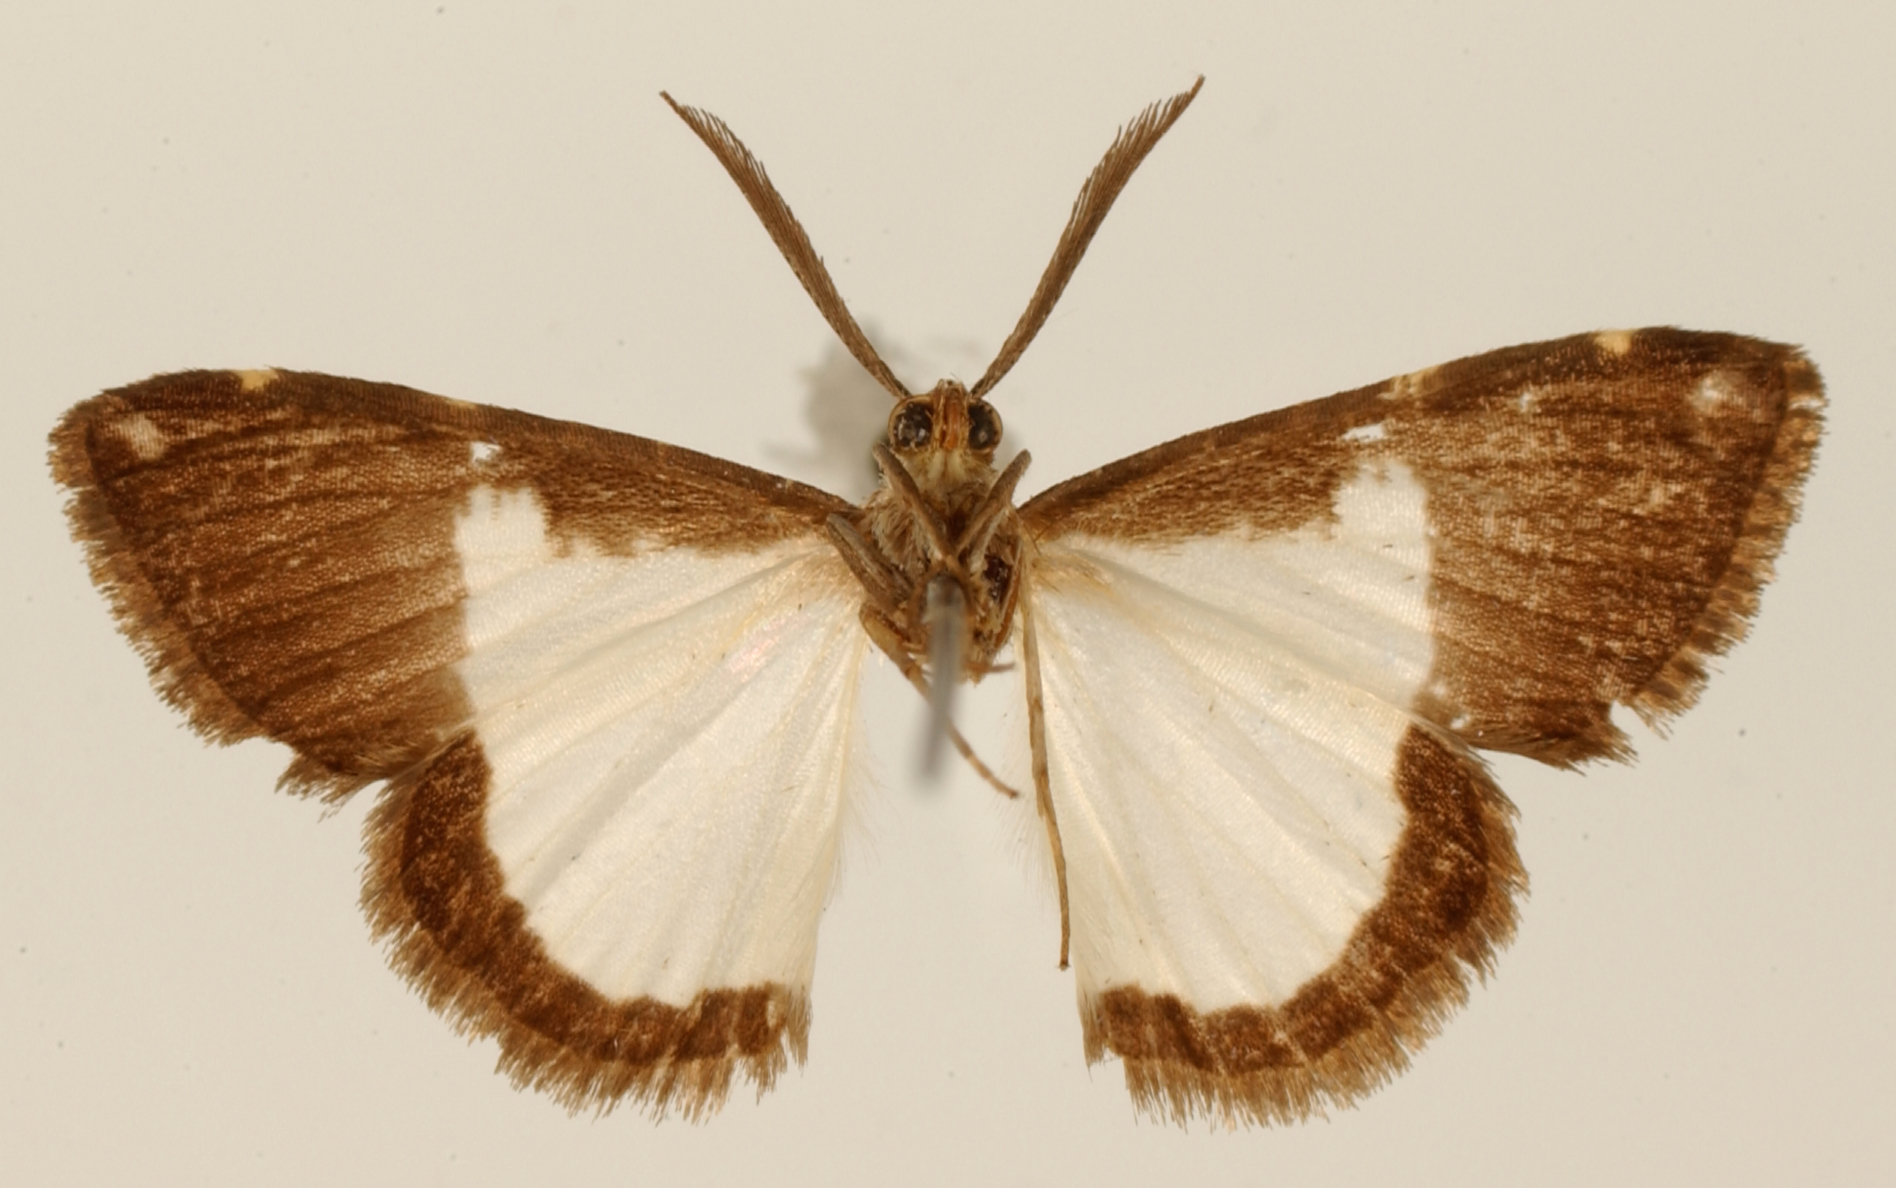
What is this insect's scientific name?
Fidonia riofrio
